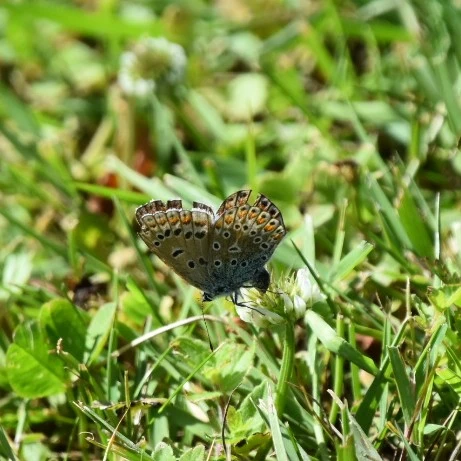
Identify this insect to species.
Polyommatus icarus
